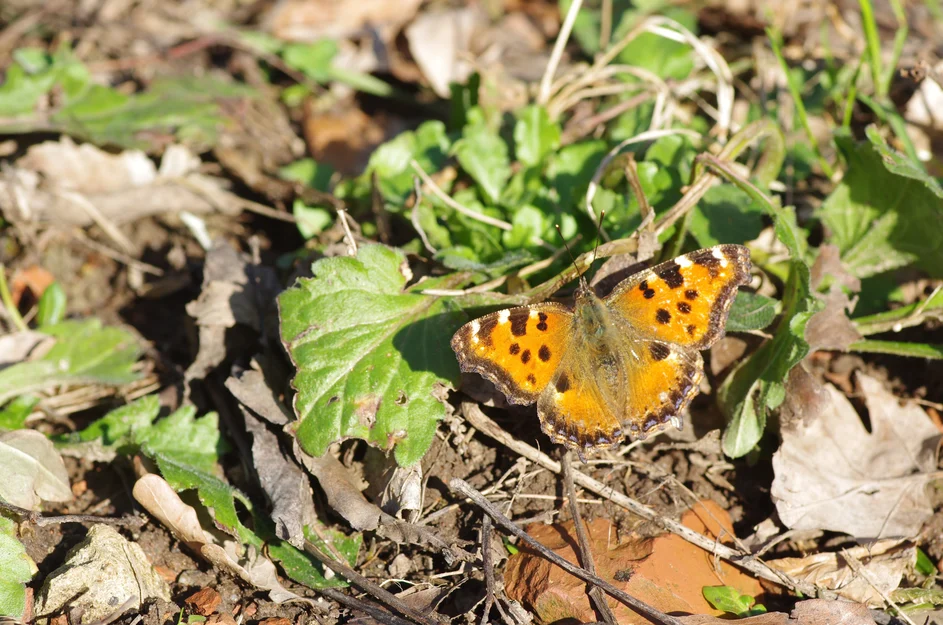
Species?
Nymphalis polychloros
